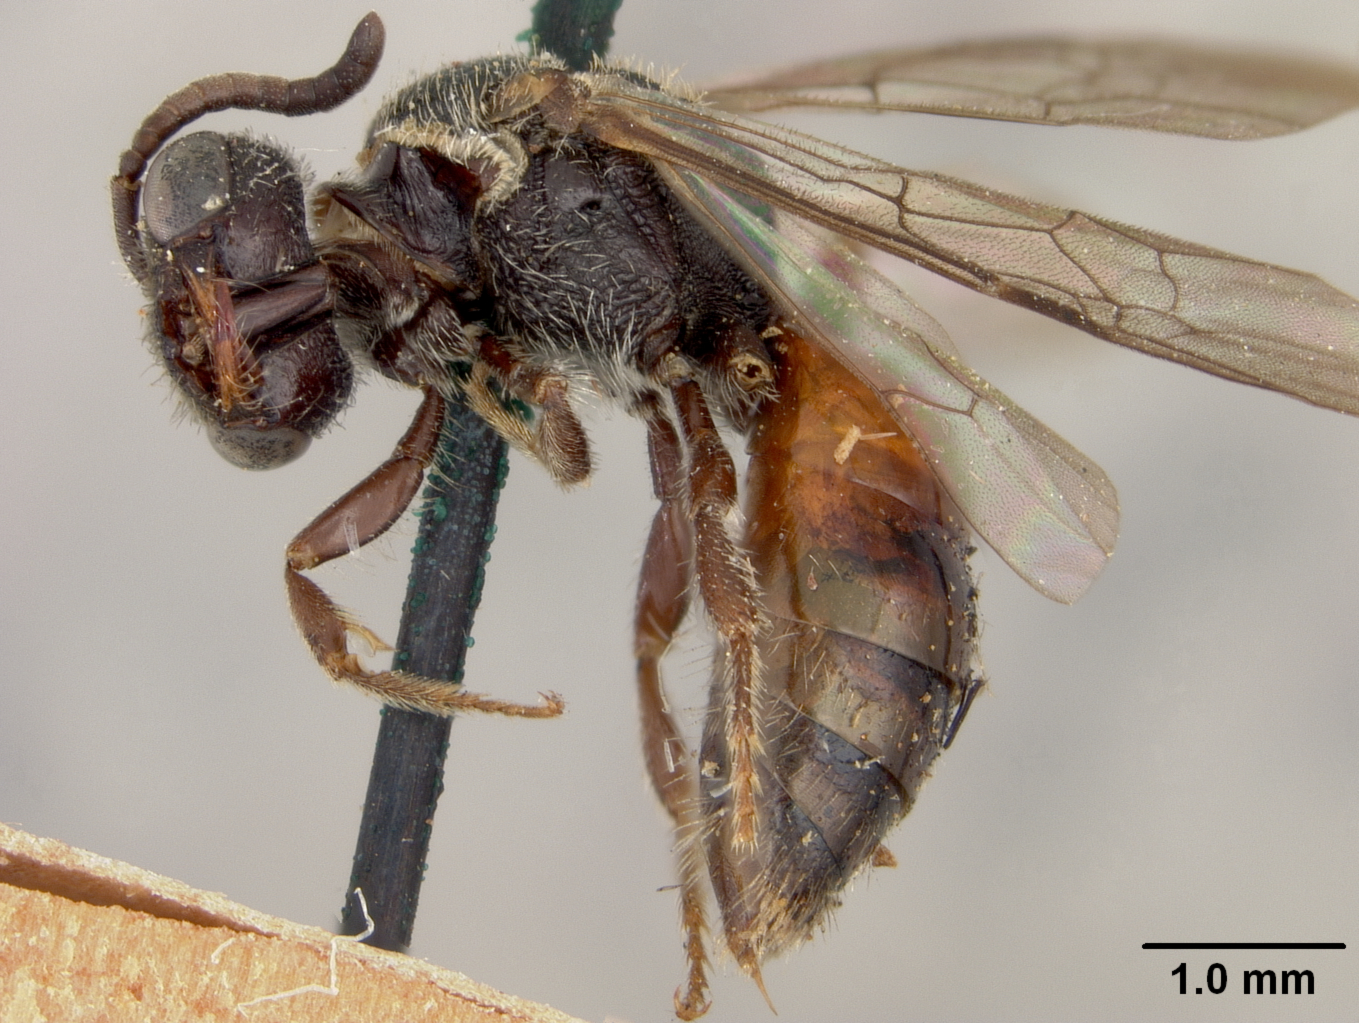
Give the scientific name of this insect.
Sphecodes levis
